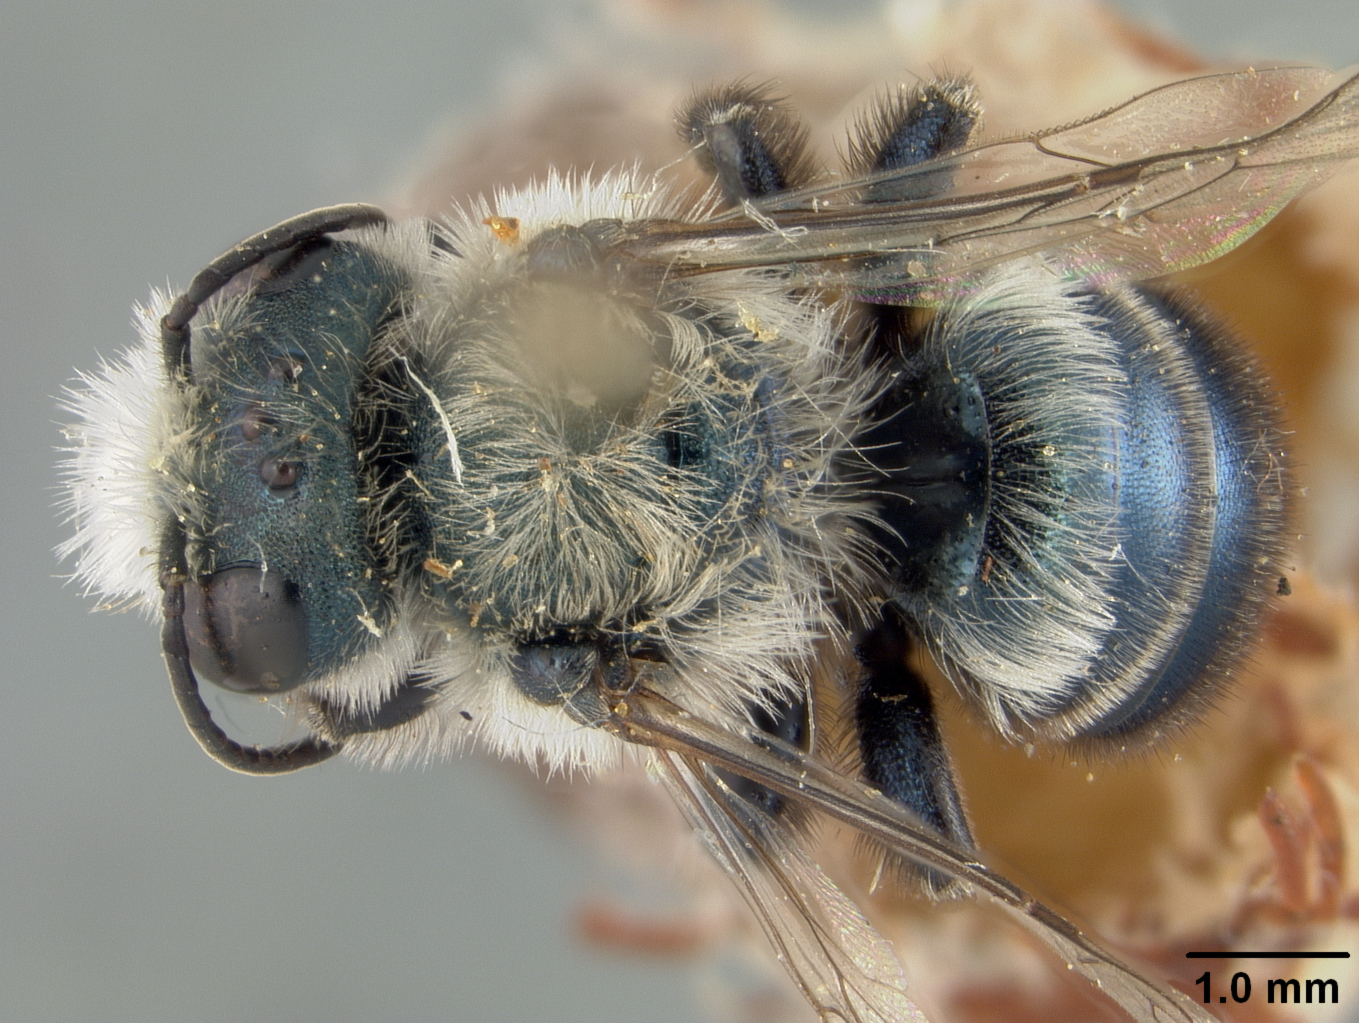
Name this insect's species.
Osmia neocyanopoda
